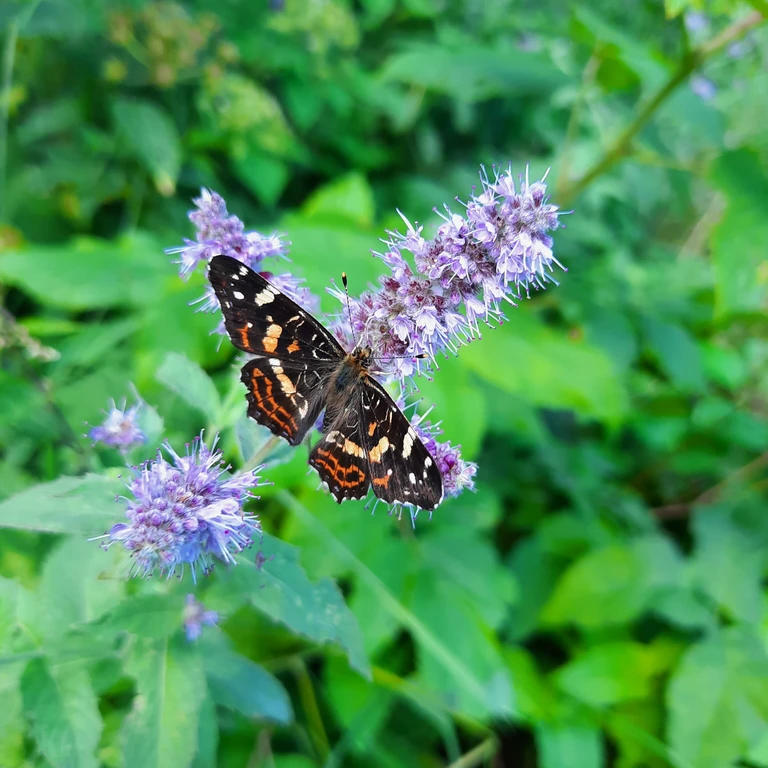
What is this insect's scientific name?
Araschnia levana
